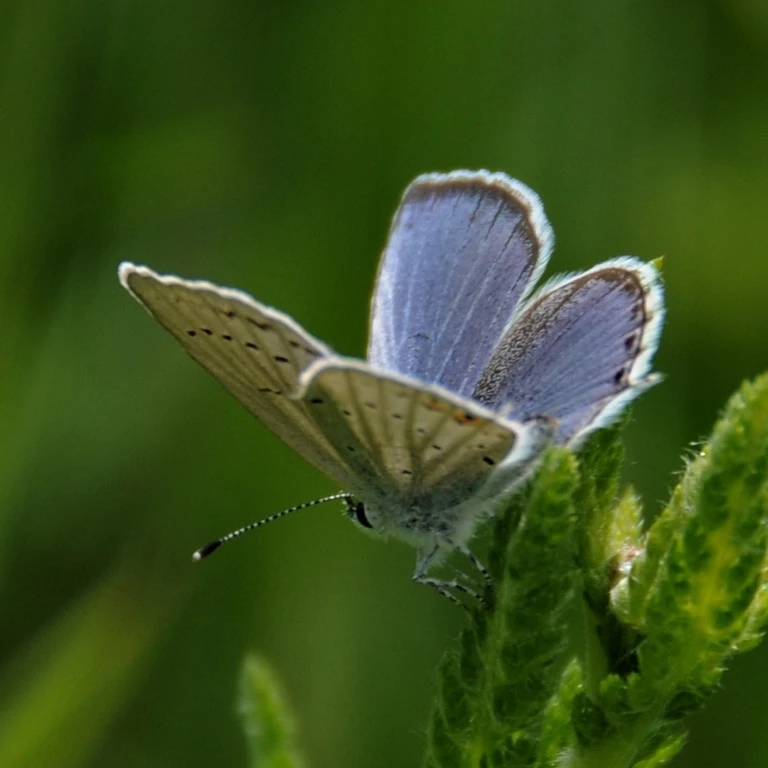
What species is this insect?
Cupido argiades (also Elkalyce argiades)
